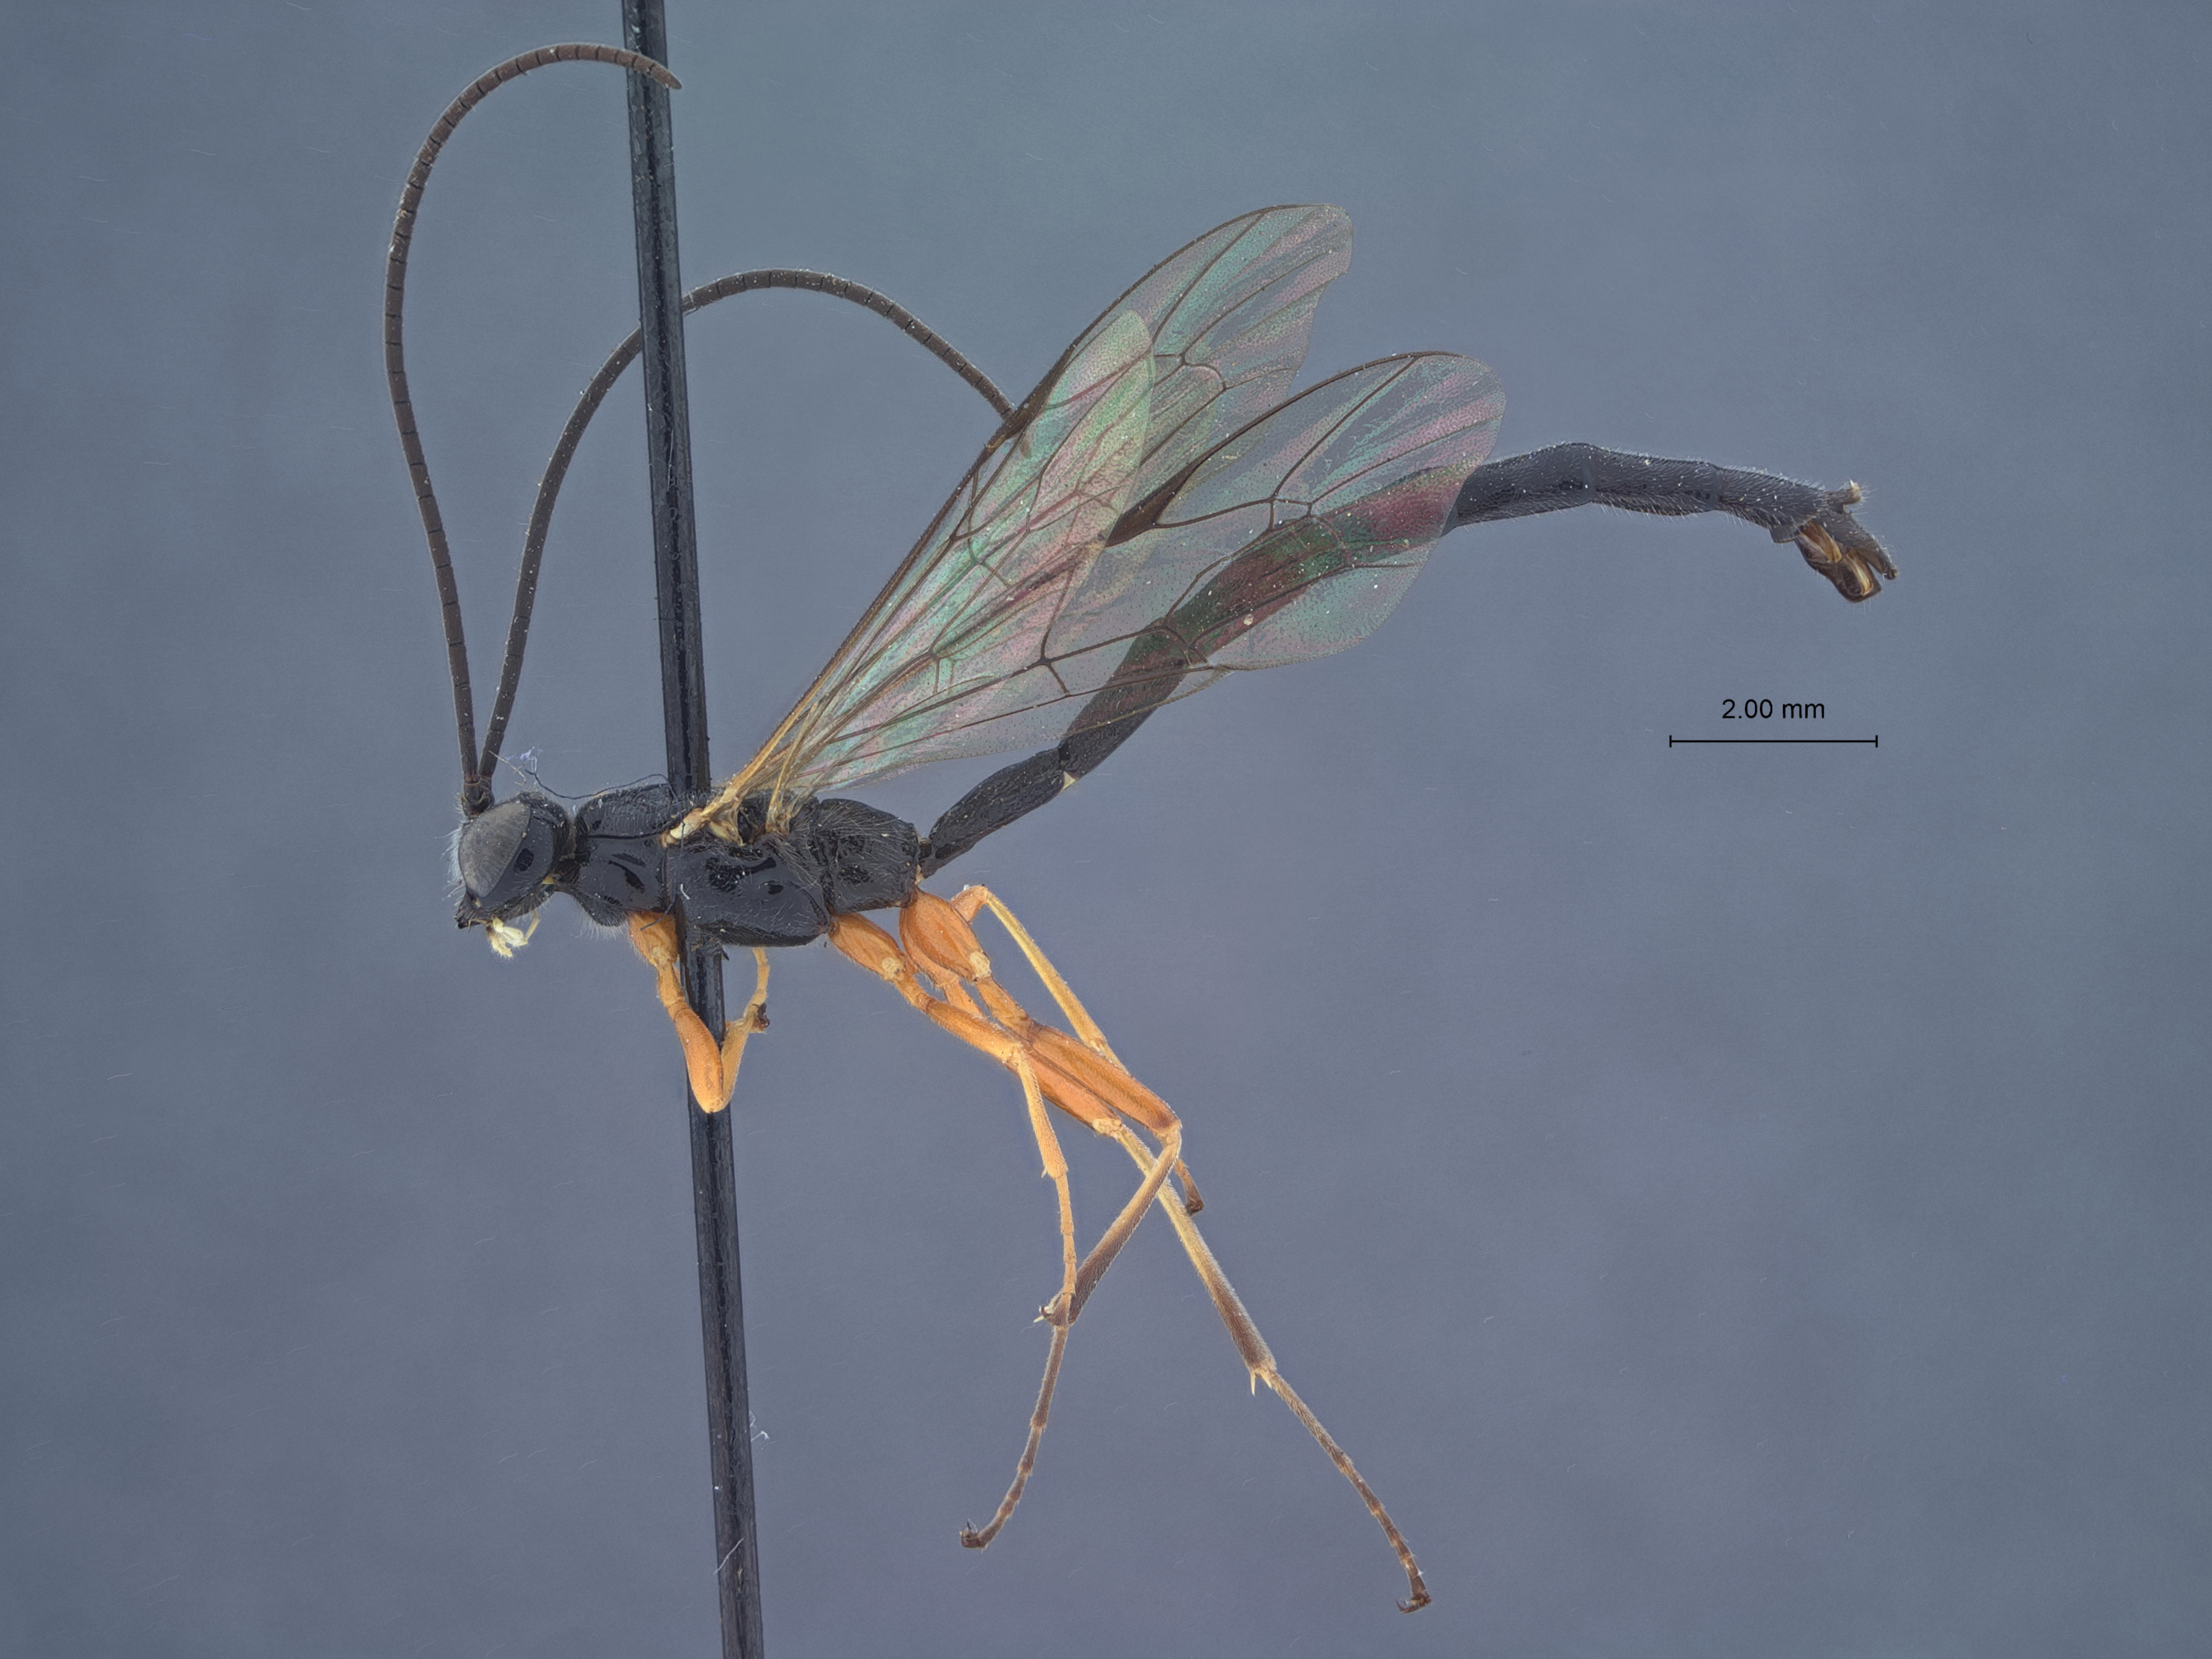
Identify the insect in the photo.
Dolichomitus messor
